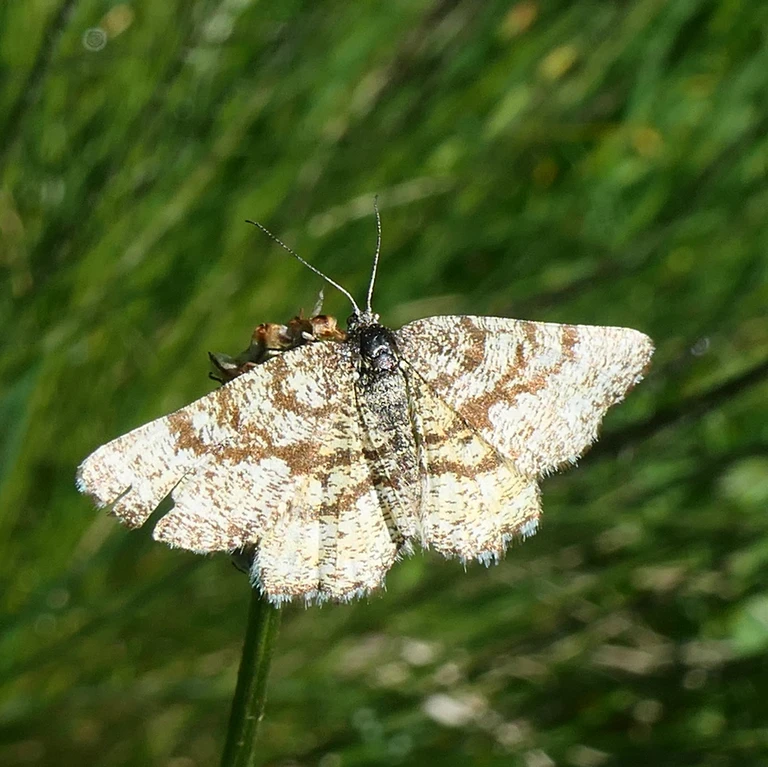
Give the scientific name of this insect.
Ematurga atomaria
